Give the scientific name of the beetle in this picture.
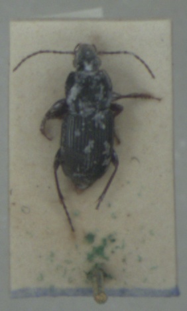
Pterostichus vernalis
